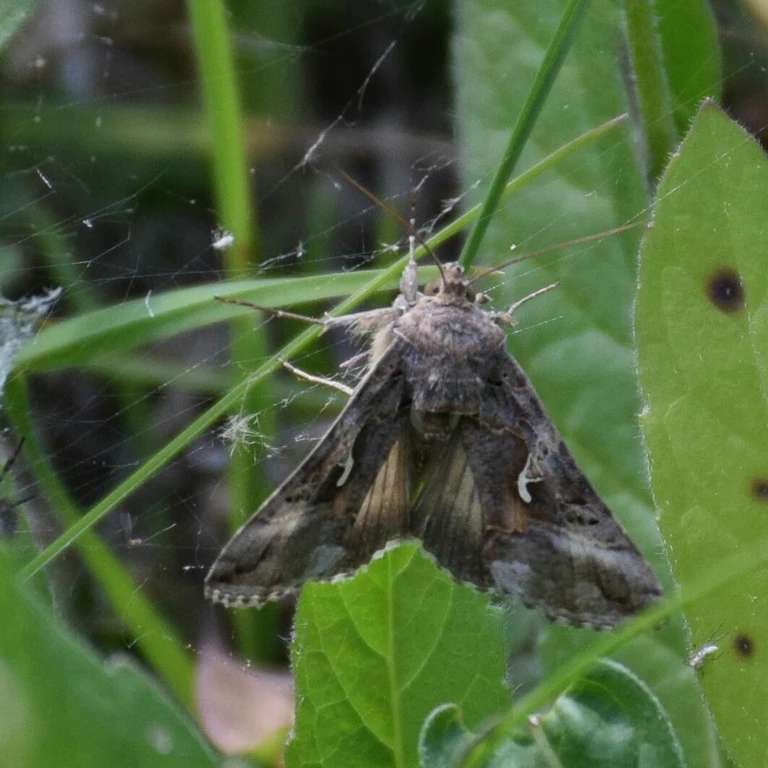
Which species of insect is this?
Autographa gamma
